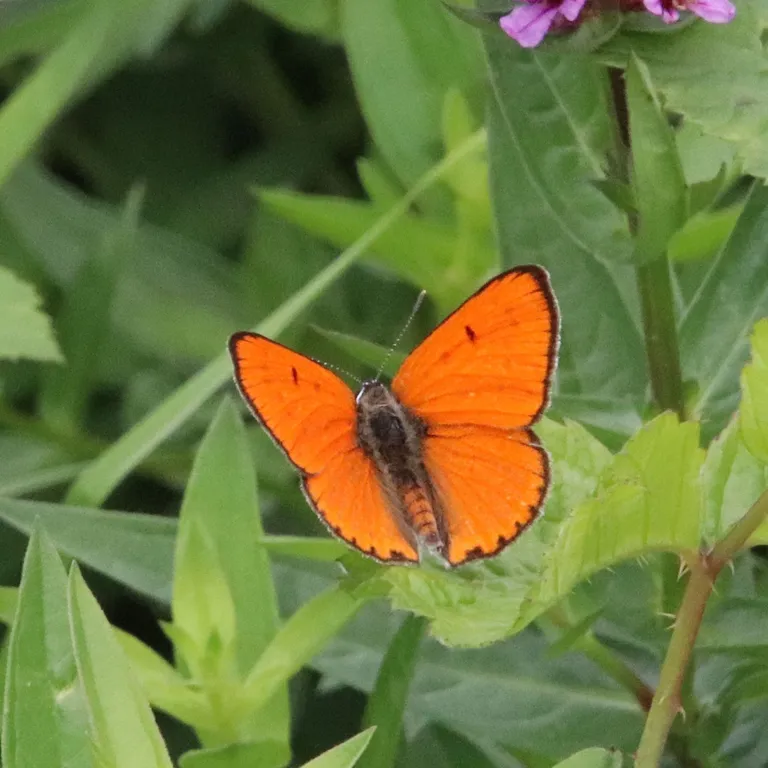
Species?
Lycaena dispar
